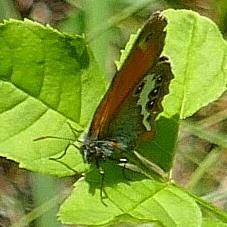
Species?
Coenonympha arcania
